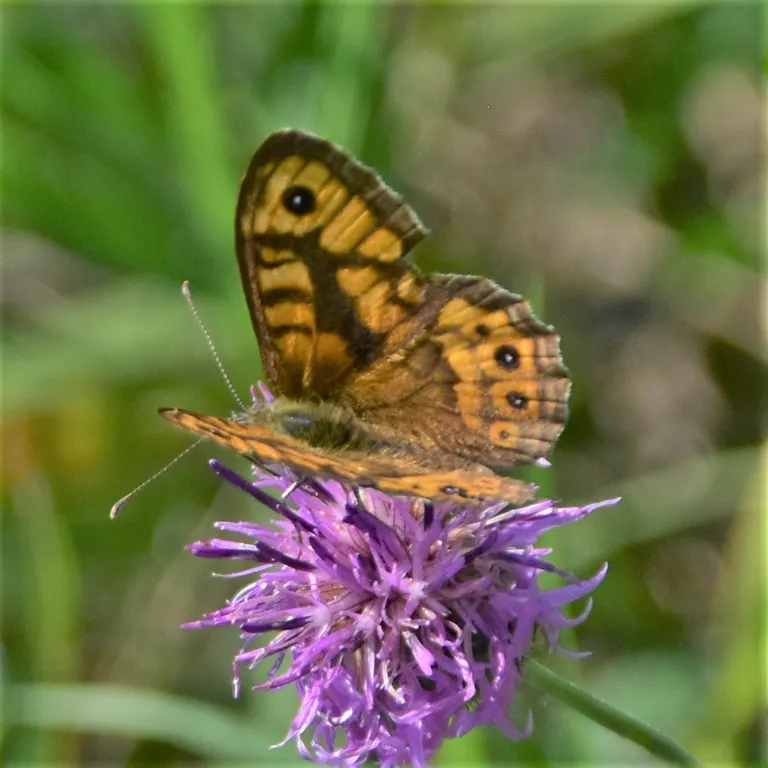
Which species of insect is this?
Lasiommata megera (also Pararge megera)
